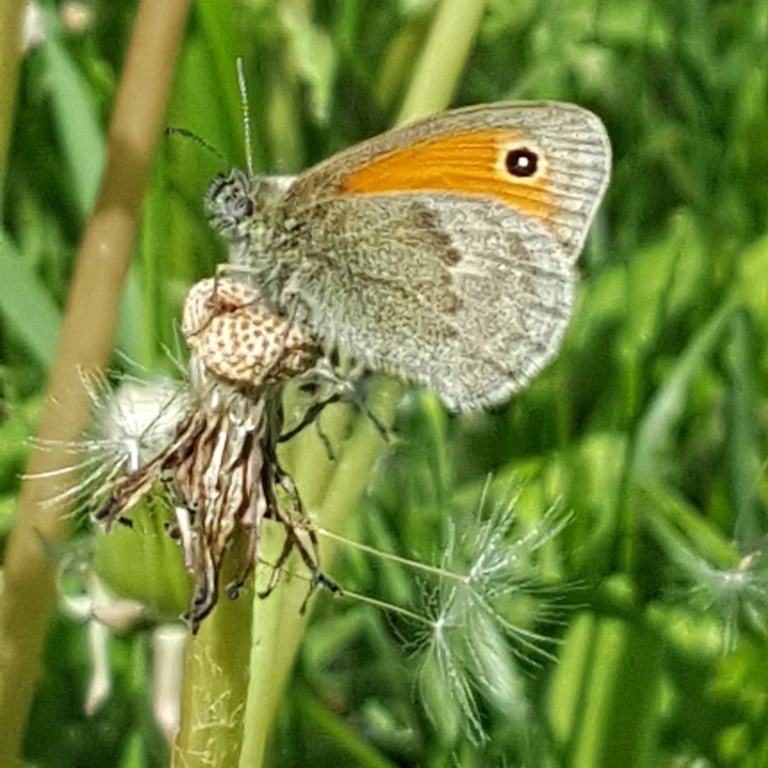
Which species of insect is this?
Coenonympha pamphilus
